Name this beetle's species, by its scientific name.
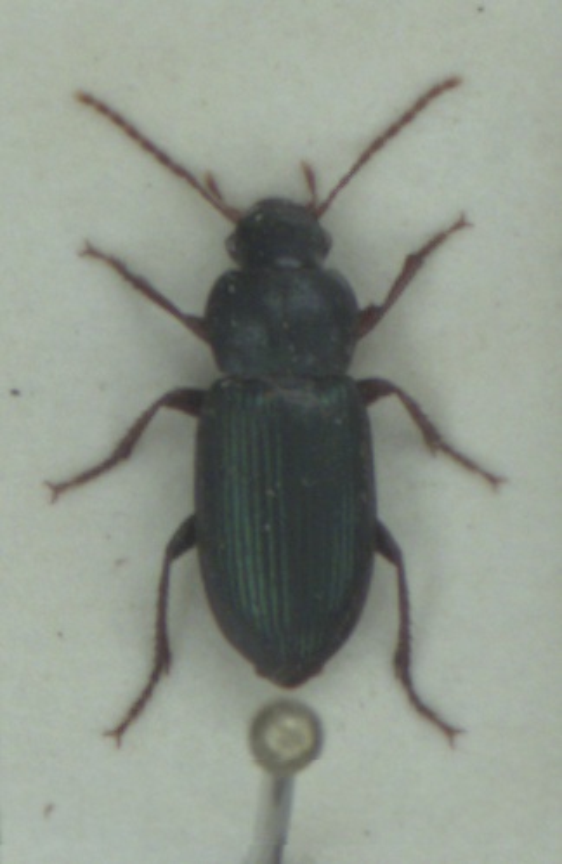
Ophonus azureus
